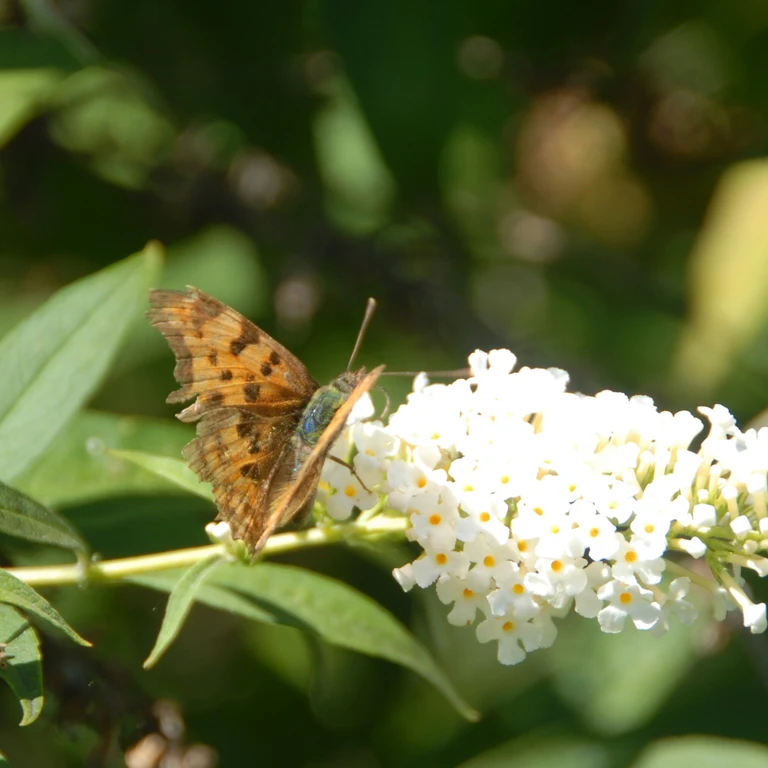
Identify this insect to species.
Polygonia c-album
